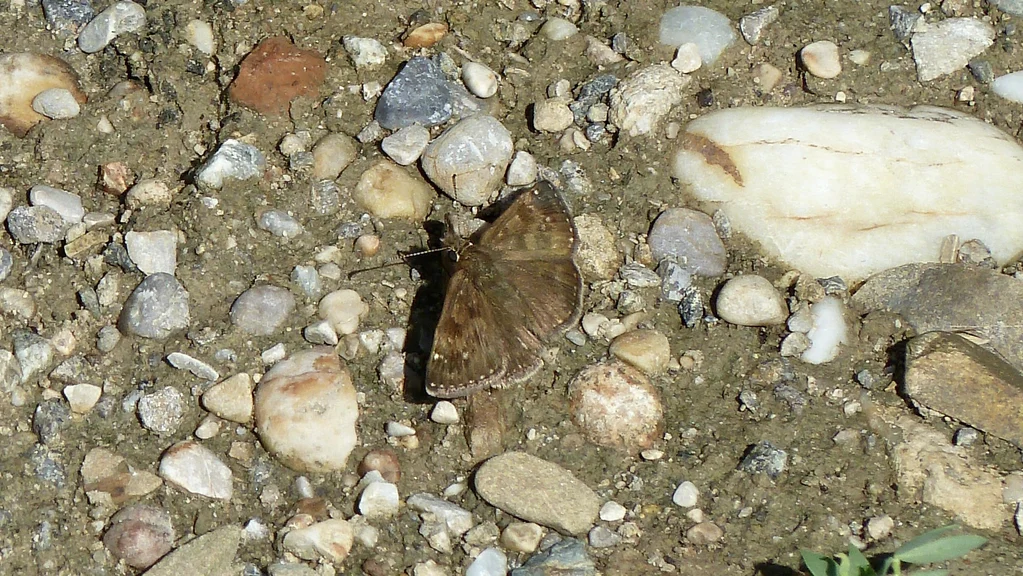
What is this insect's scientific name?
Erynnis tages
